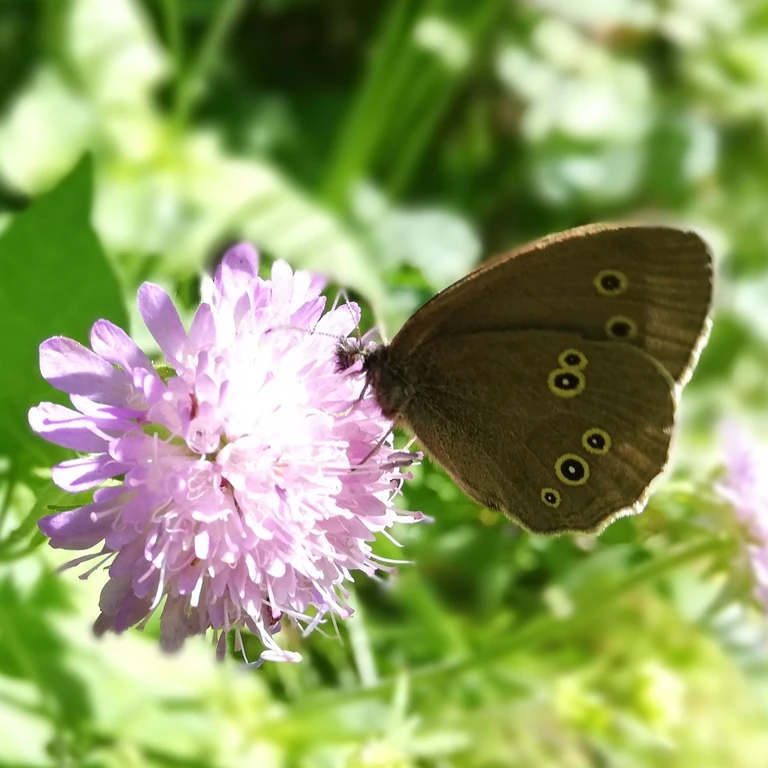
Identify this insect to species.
Aphantopus hyperantus
